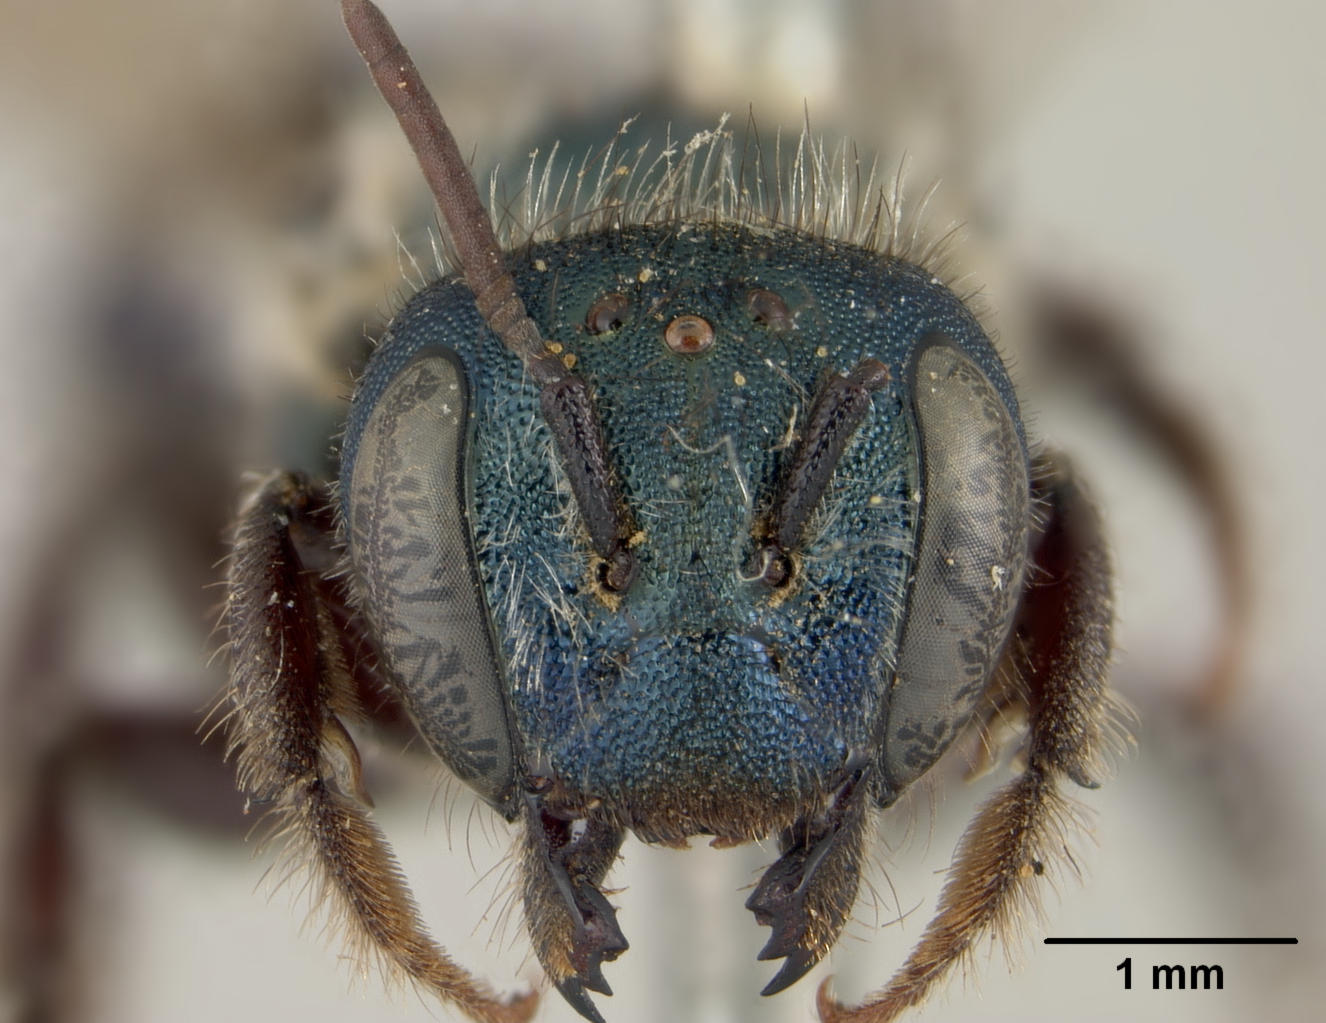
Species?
Osmia phaceliae
